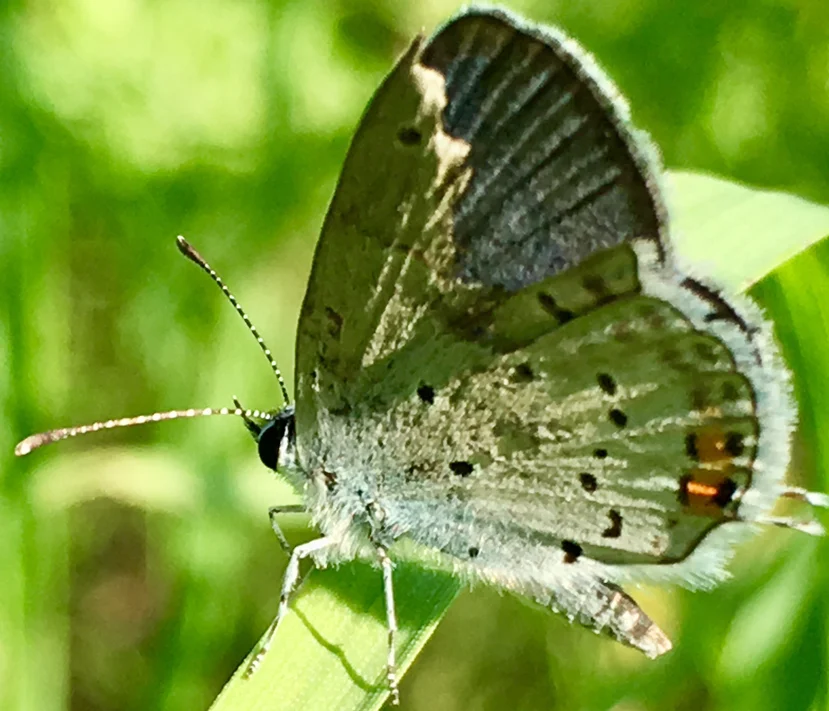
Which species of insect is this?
Cupido argiades (also Elkalyce argiades)
